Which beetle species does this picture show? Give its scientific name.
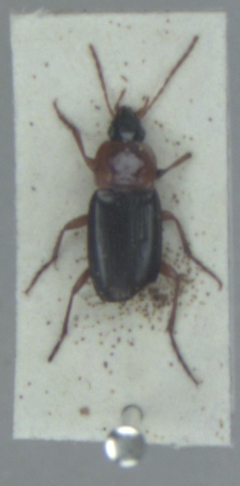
Calathus melanocephalus
